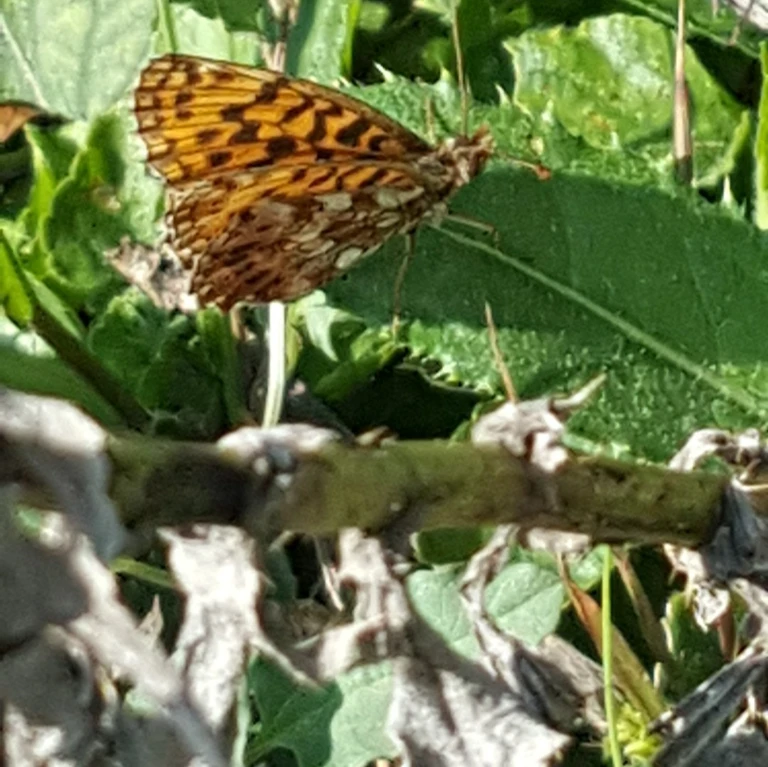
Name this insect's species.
Boloria dia
